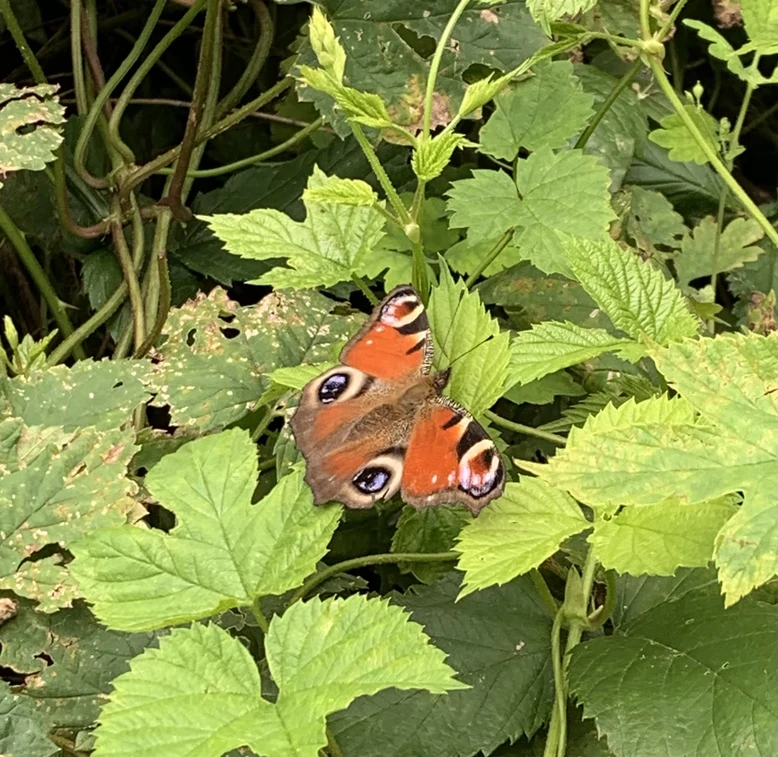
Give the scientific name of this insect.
Aglais io
